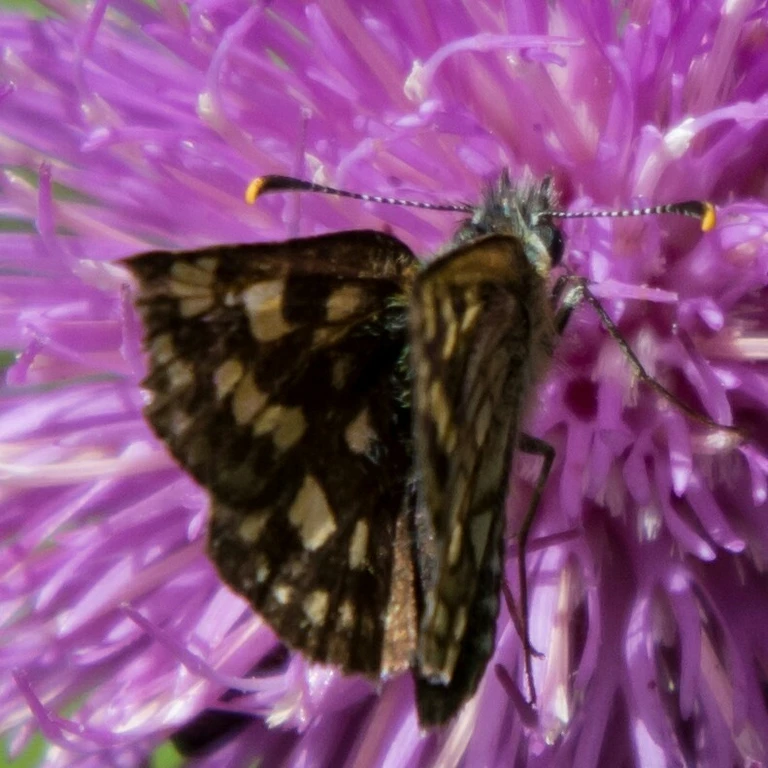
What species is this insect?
Carterocephalus palaemon
